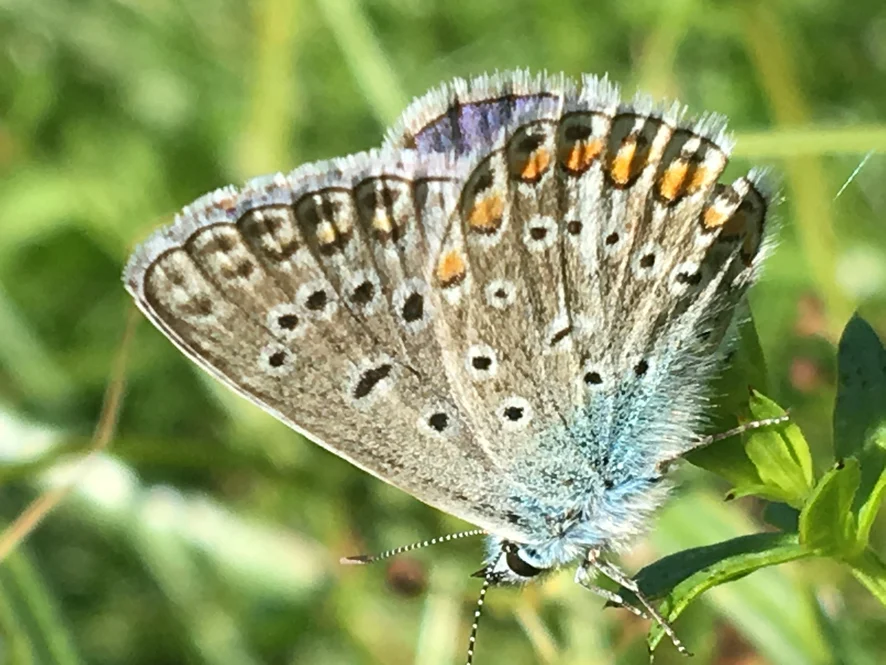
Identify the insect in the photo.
Polyommatus icarus
